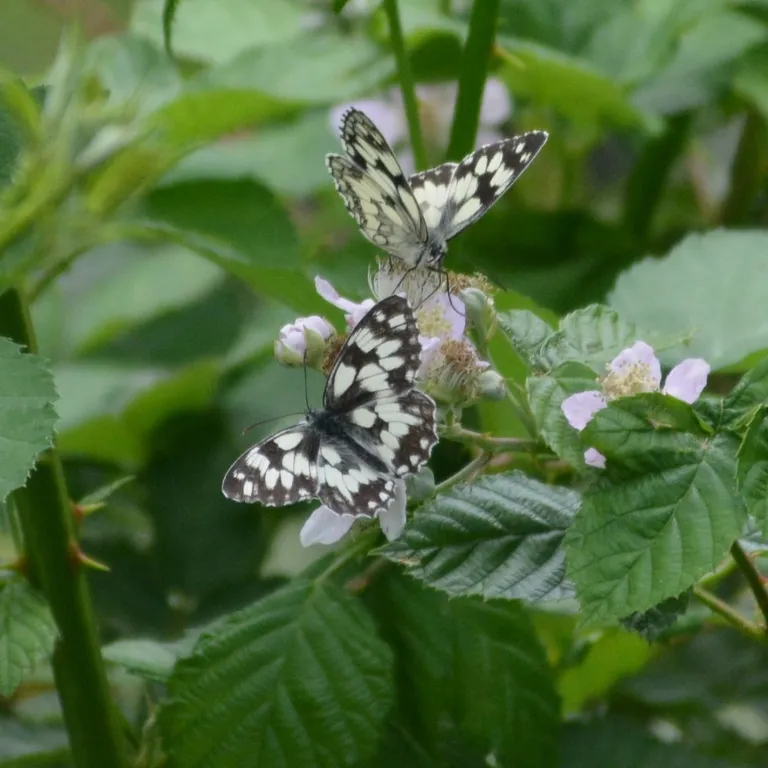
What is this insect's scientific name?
Melanargia galathea
